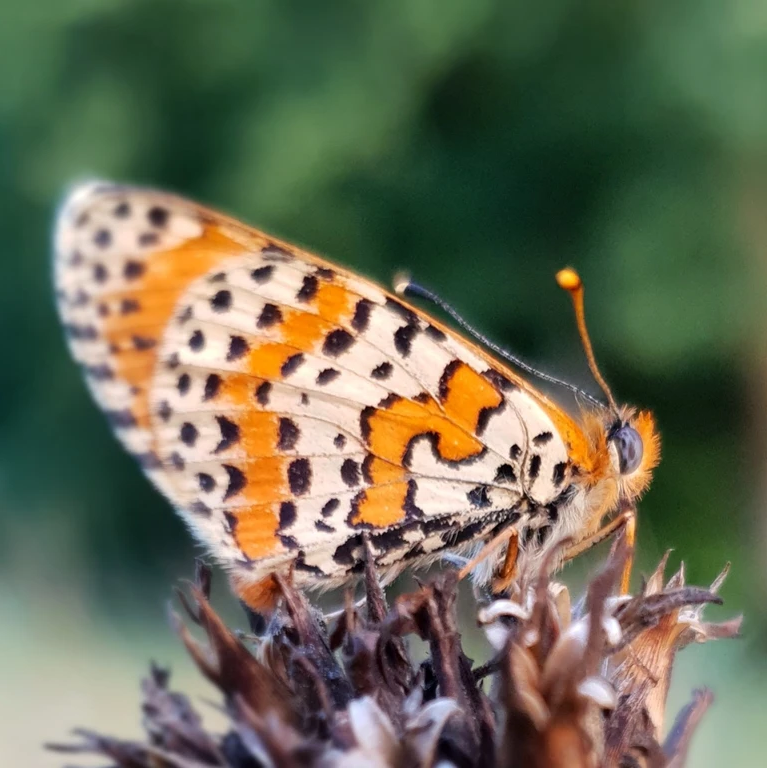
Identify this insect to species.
Melitaea didyma
